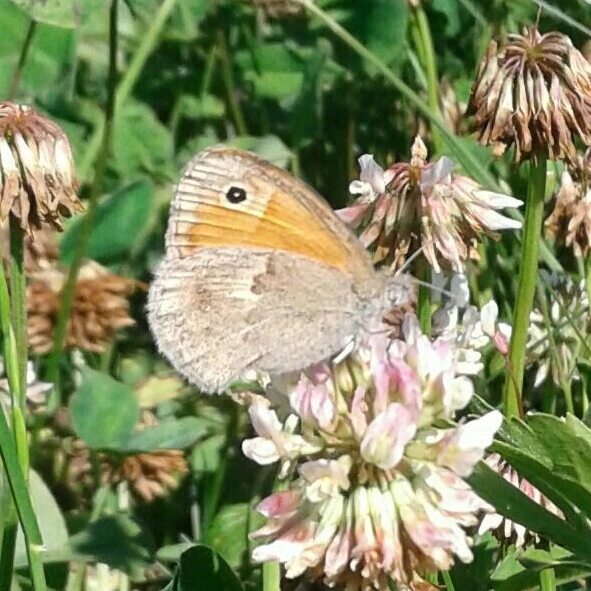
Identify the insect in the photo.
Coenonympha pamphilus
